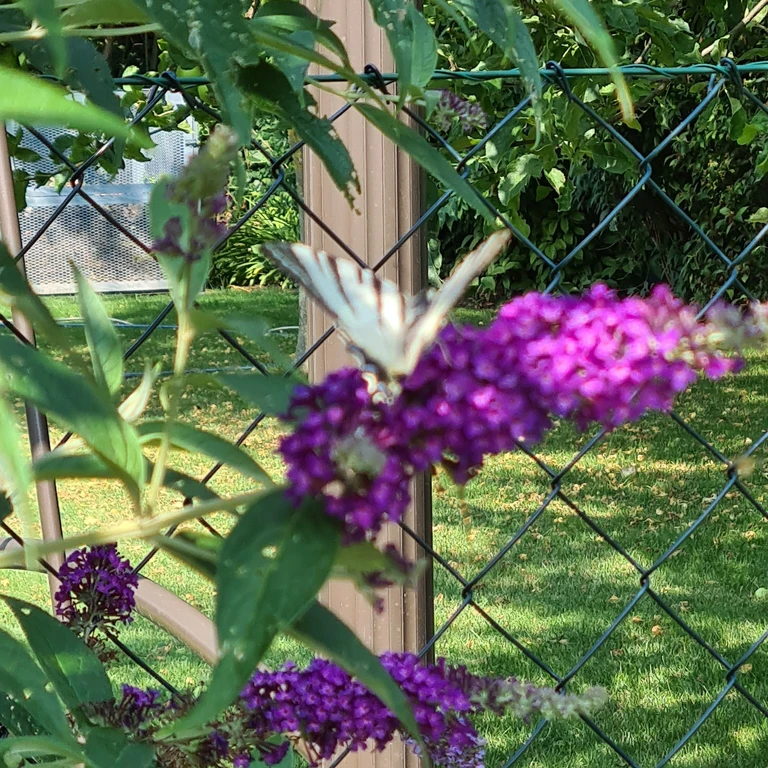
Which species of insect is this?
Iphiclides podalirius
